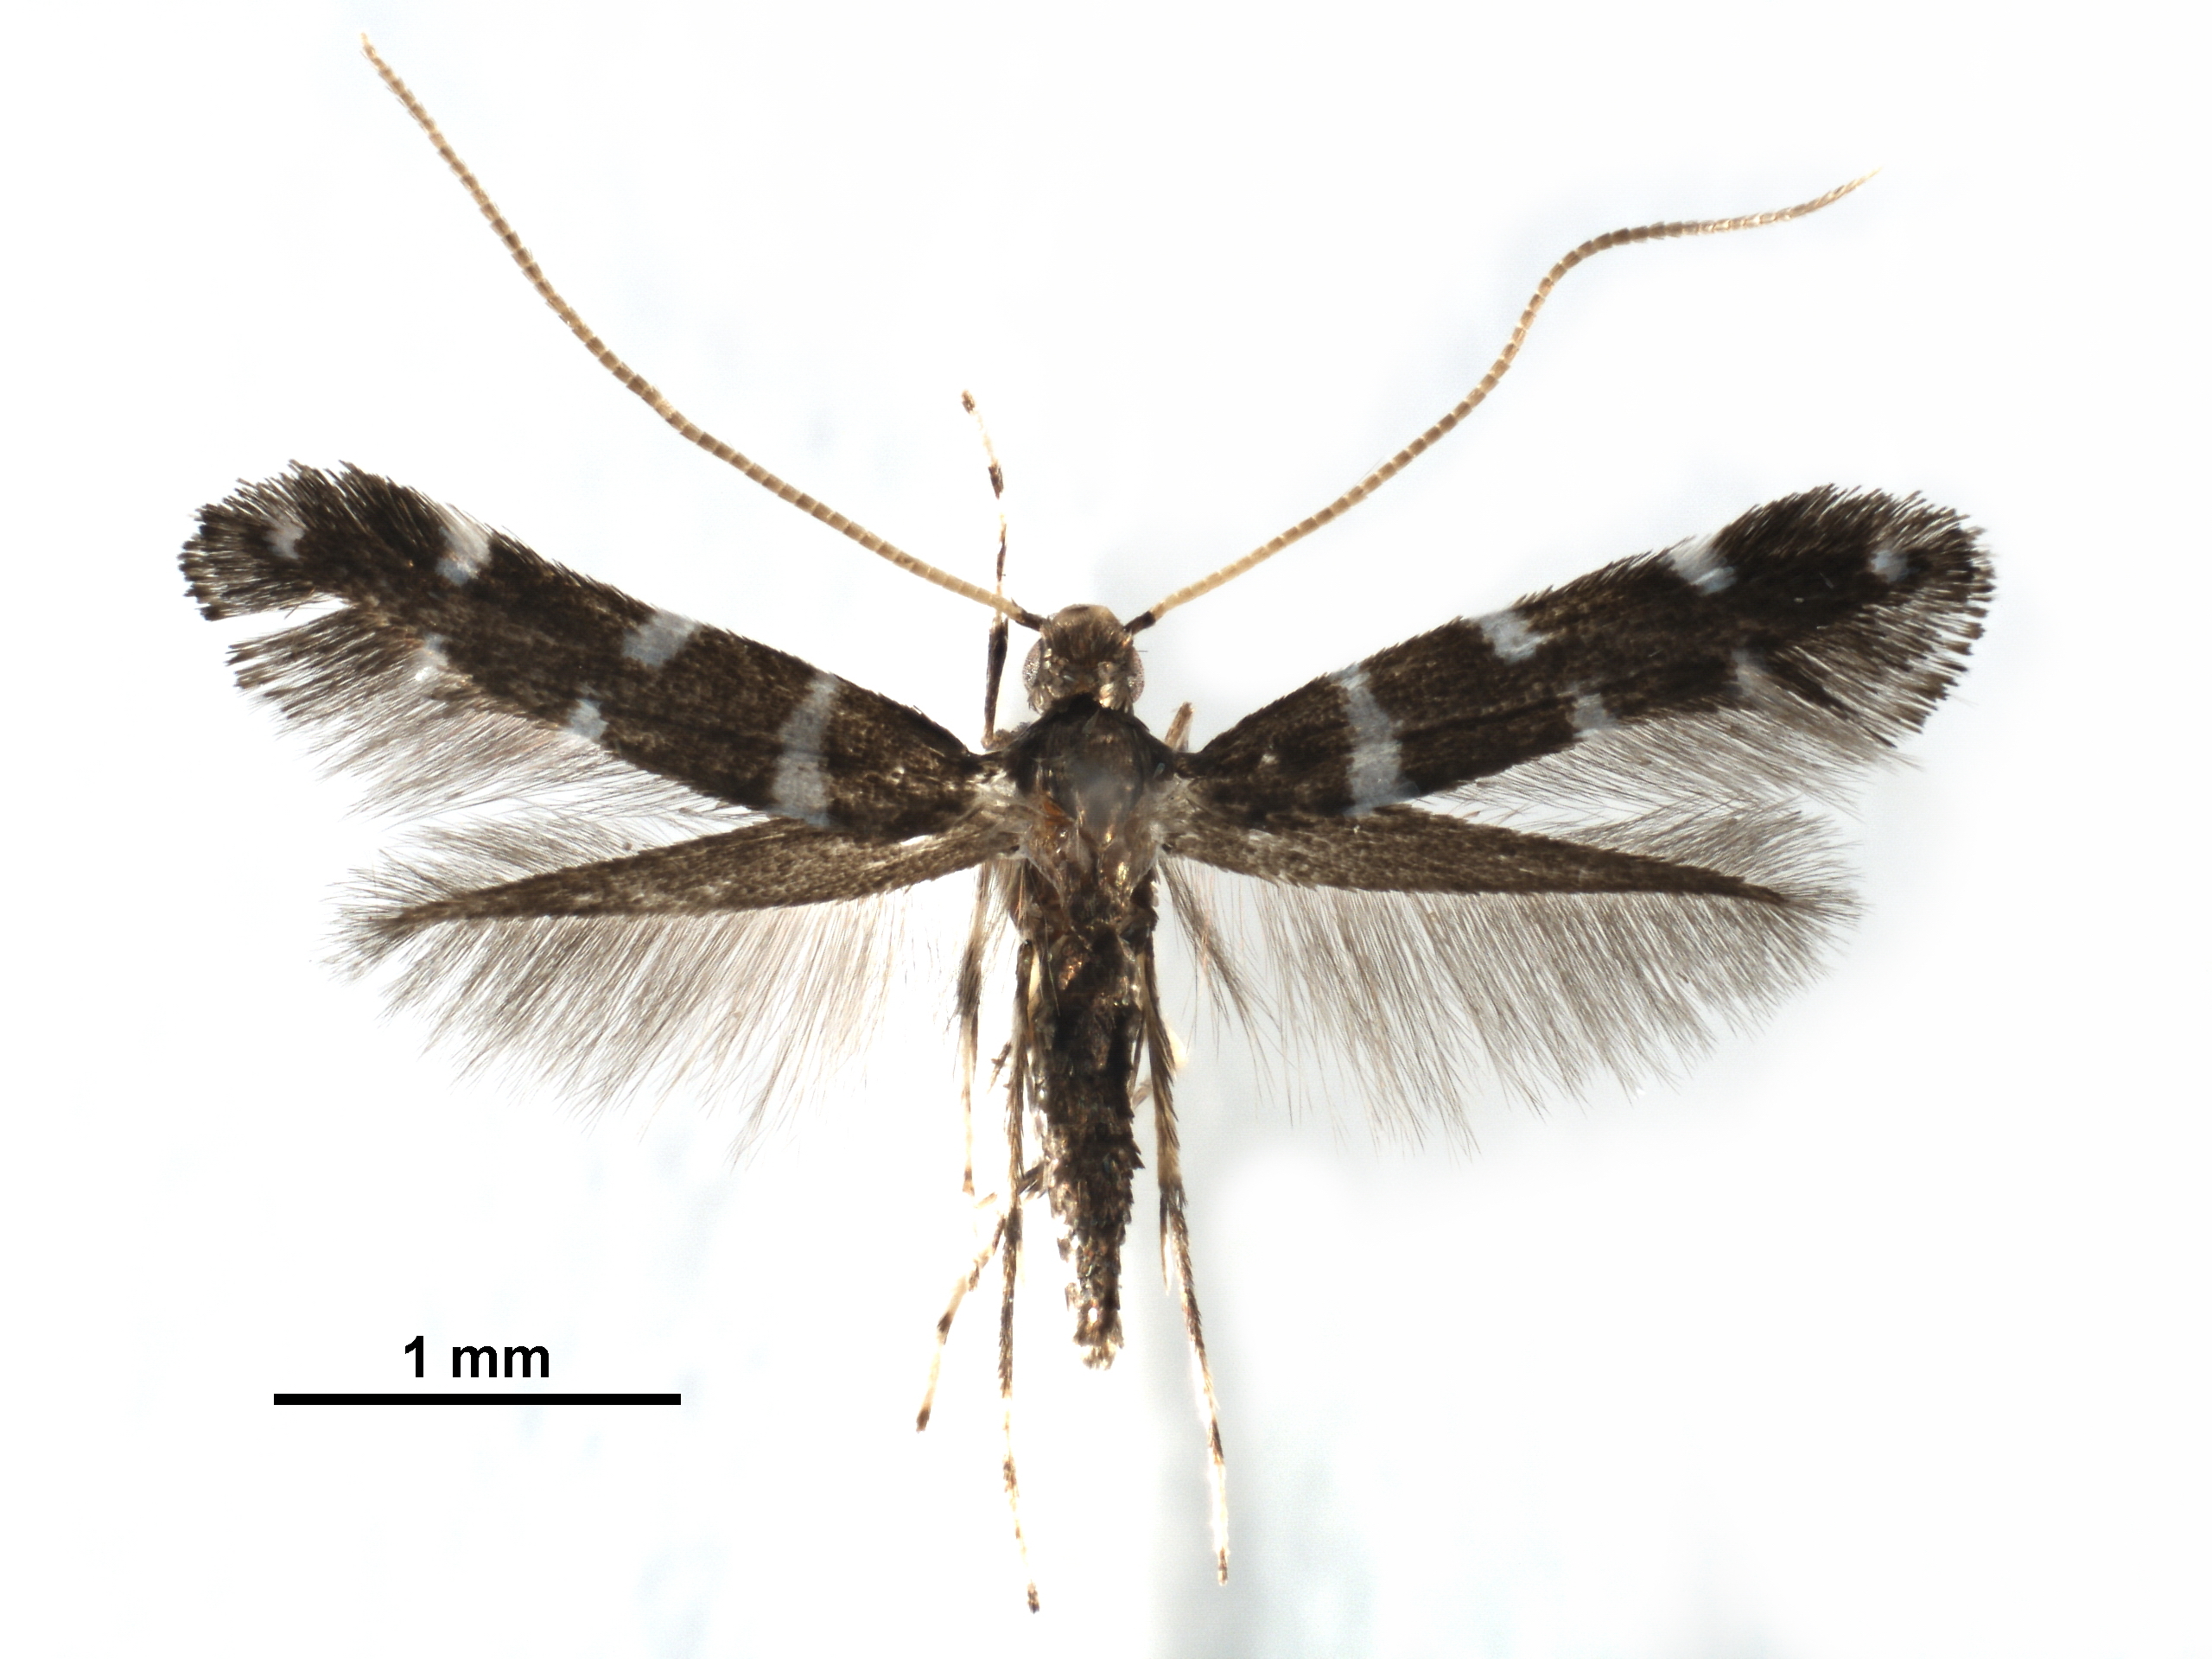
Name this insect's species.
Dendrorycter marmaroides
